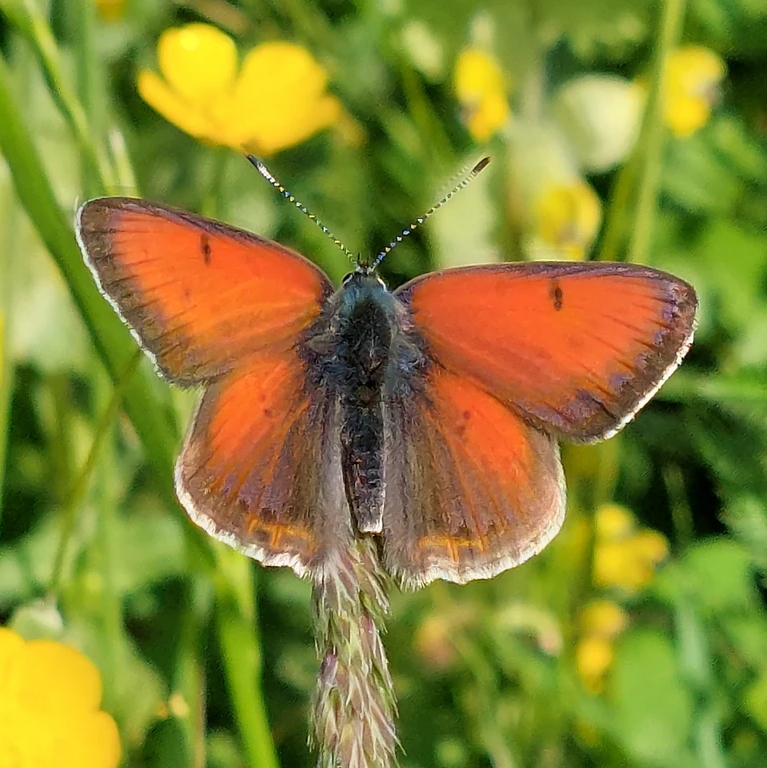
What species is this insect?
Lycaena hippothoe (also Palaeochrysophanus hippothoe)
